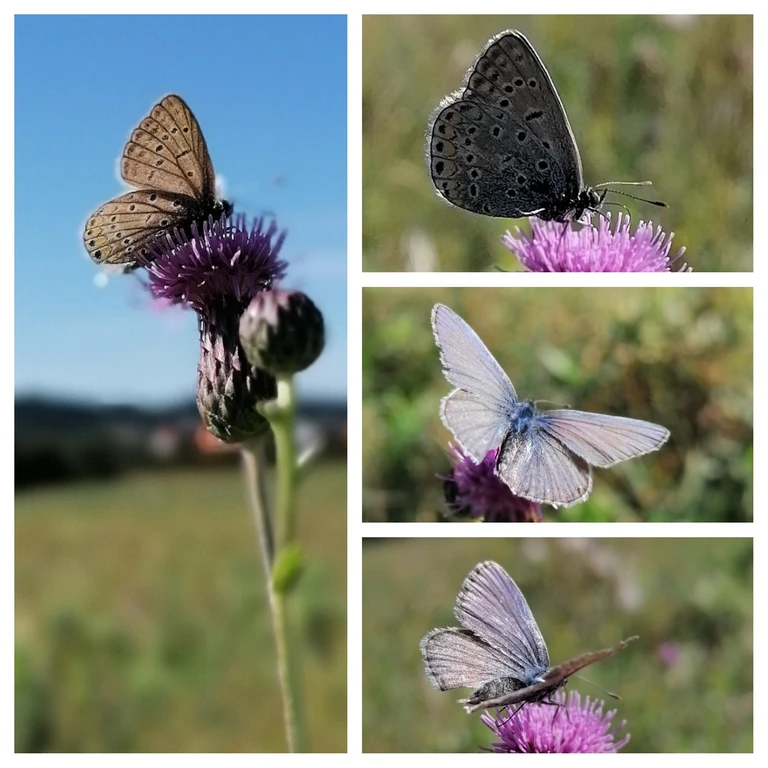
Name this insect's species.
Polyommatus icarus
